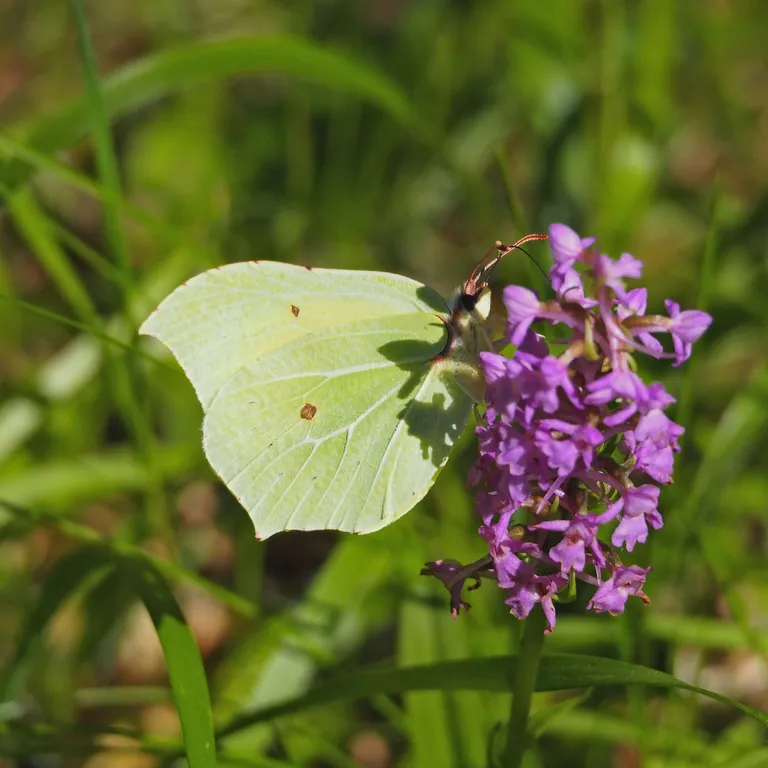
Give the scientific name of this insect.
Gonepteryx rhamni
